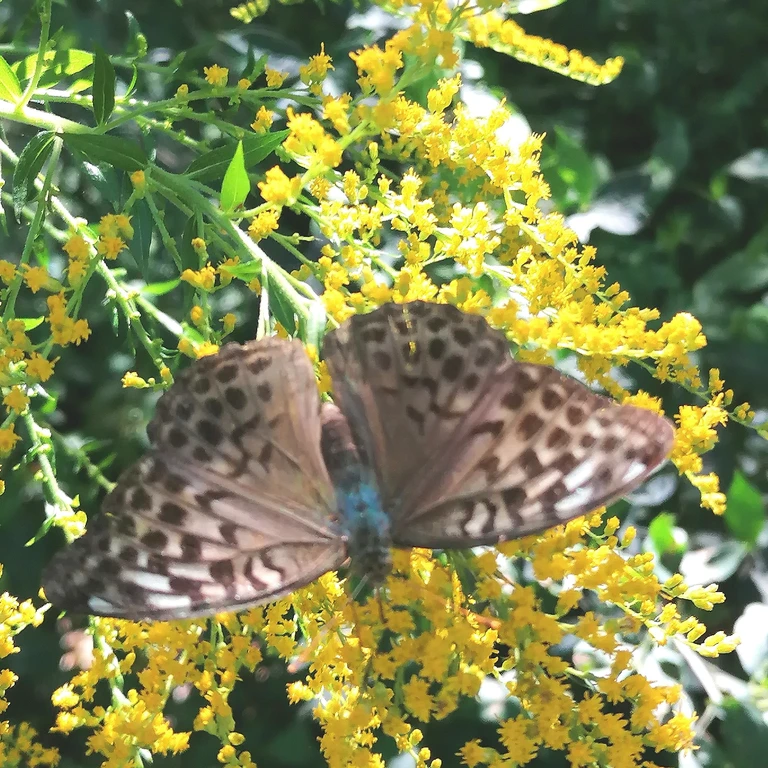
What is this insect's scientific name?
Argynnis paphia
